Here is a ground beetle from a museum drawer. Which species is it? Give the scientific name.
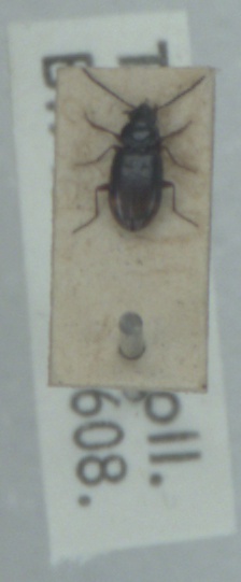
Bembidion guttula
